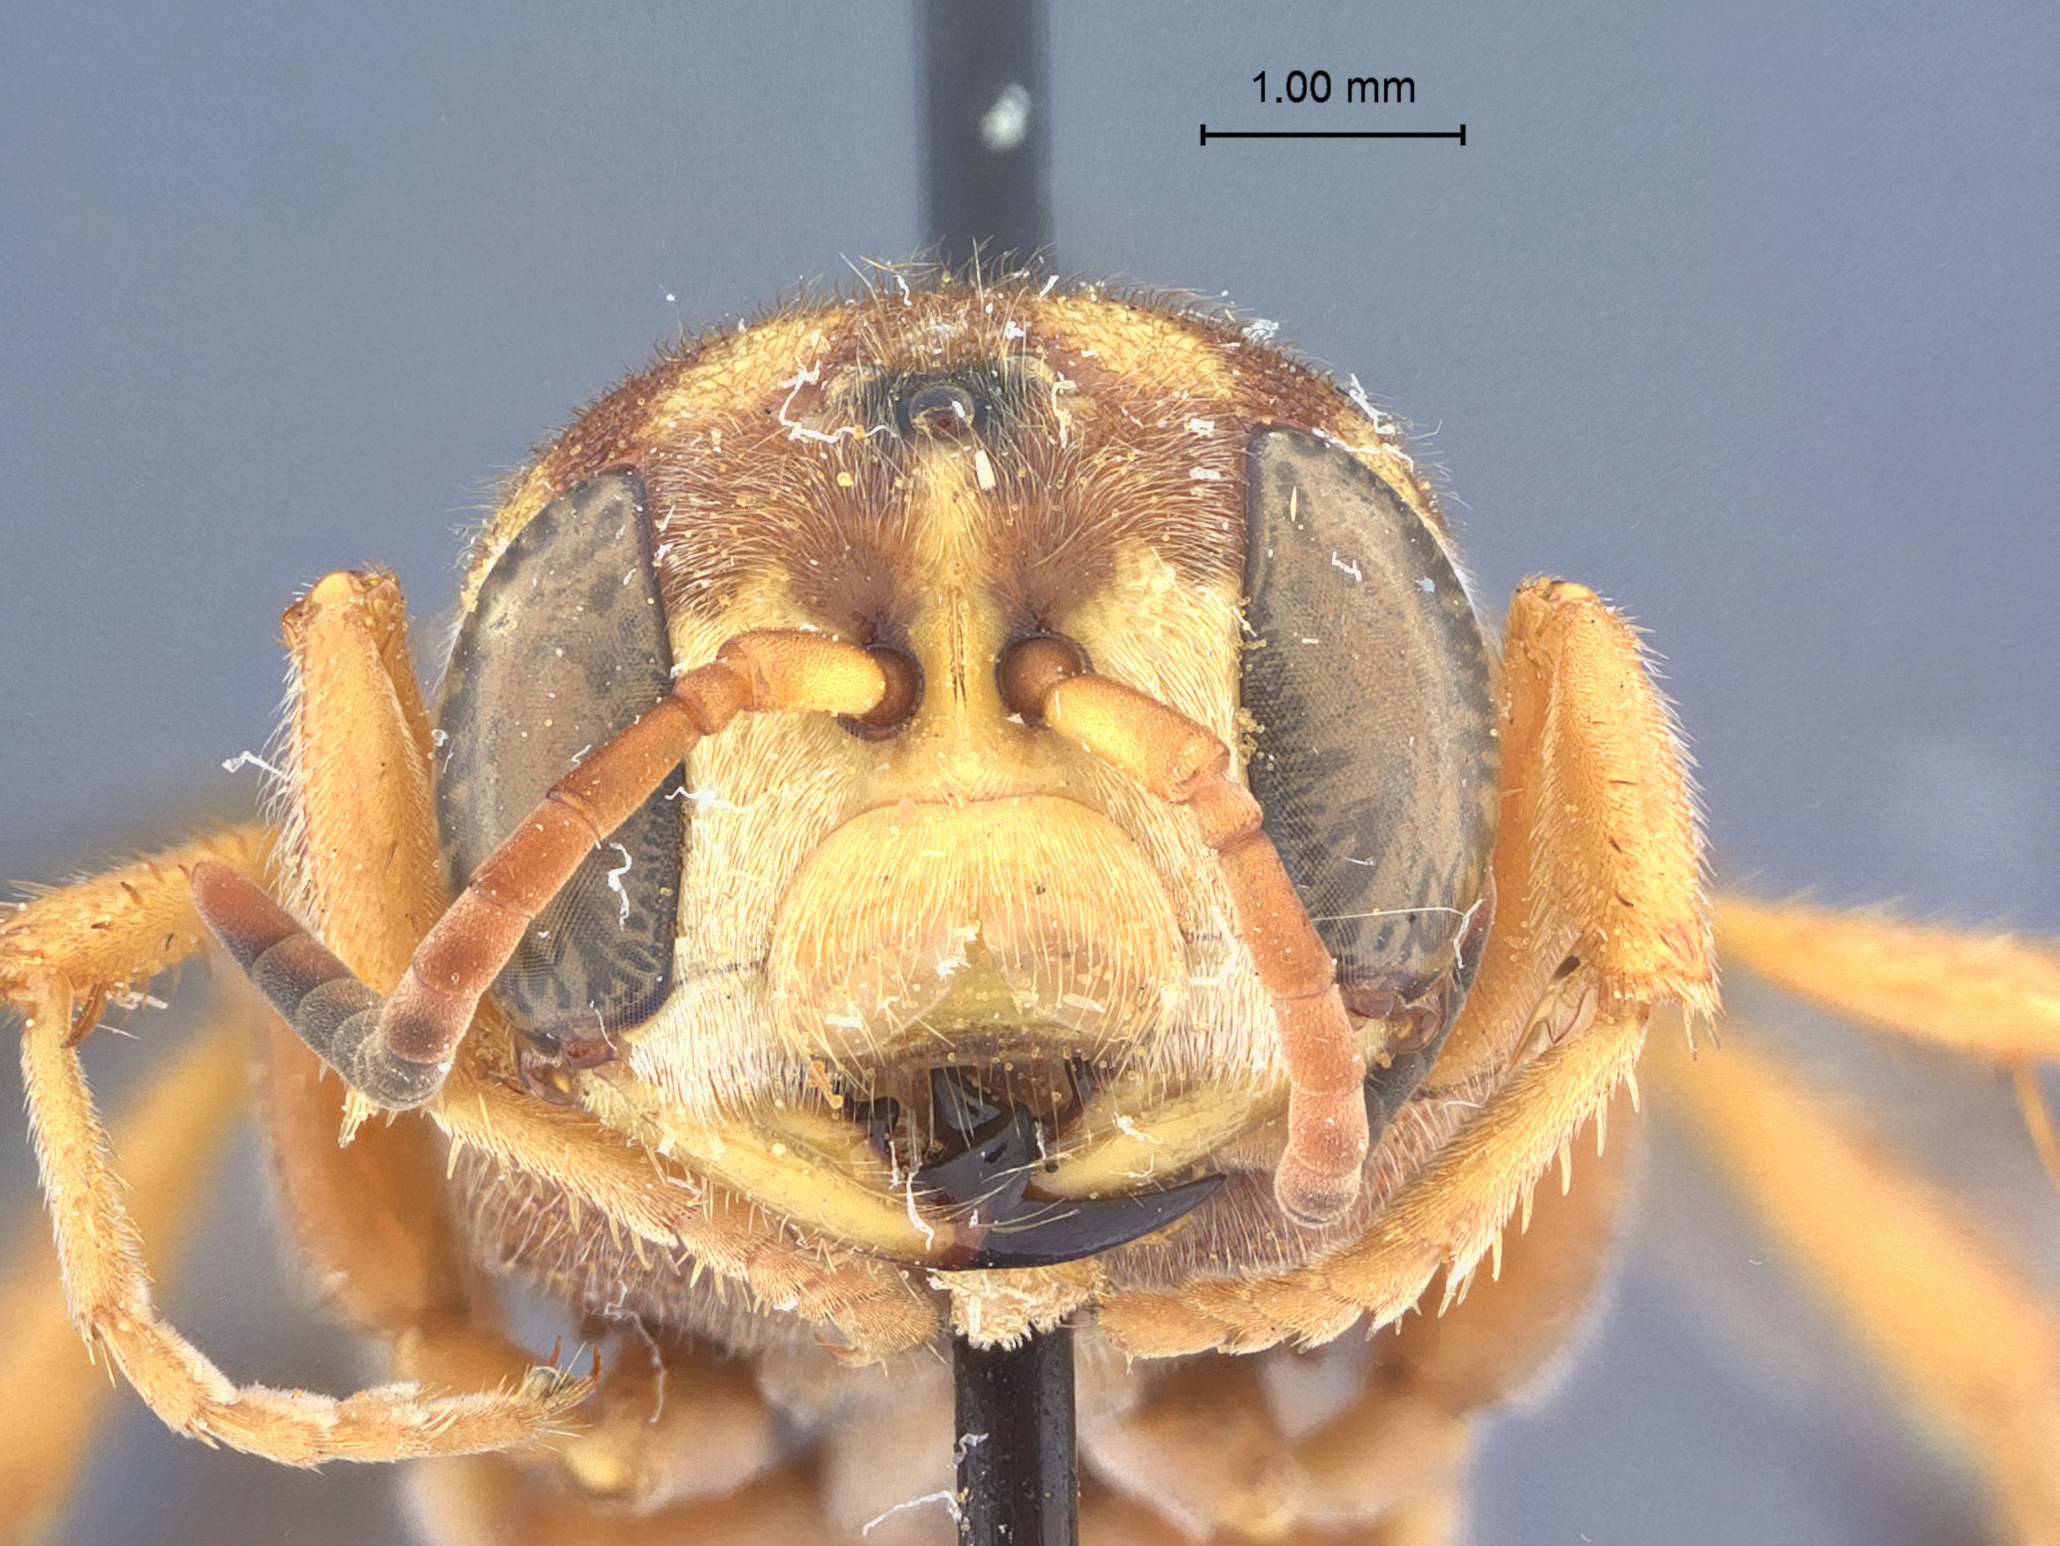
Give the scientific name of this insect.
Cerceris cochisi
